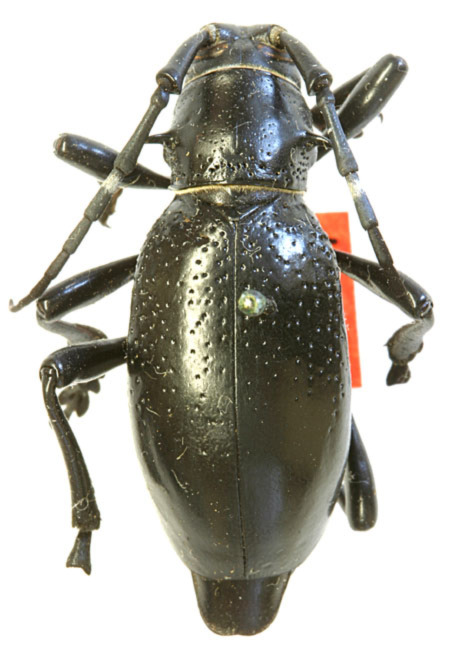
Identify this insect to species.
Moneilema pimalis (also Moneilema gigas)
